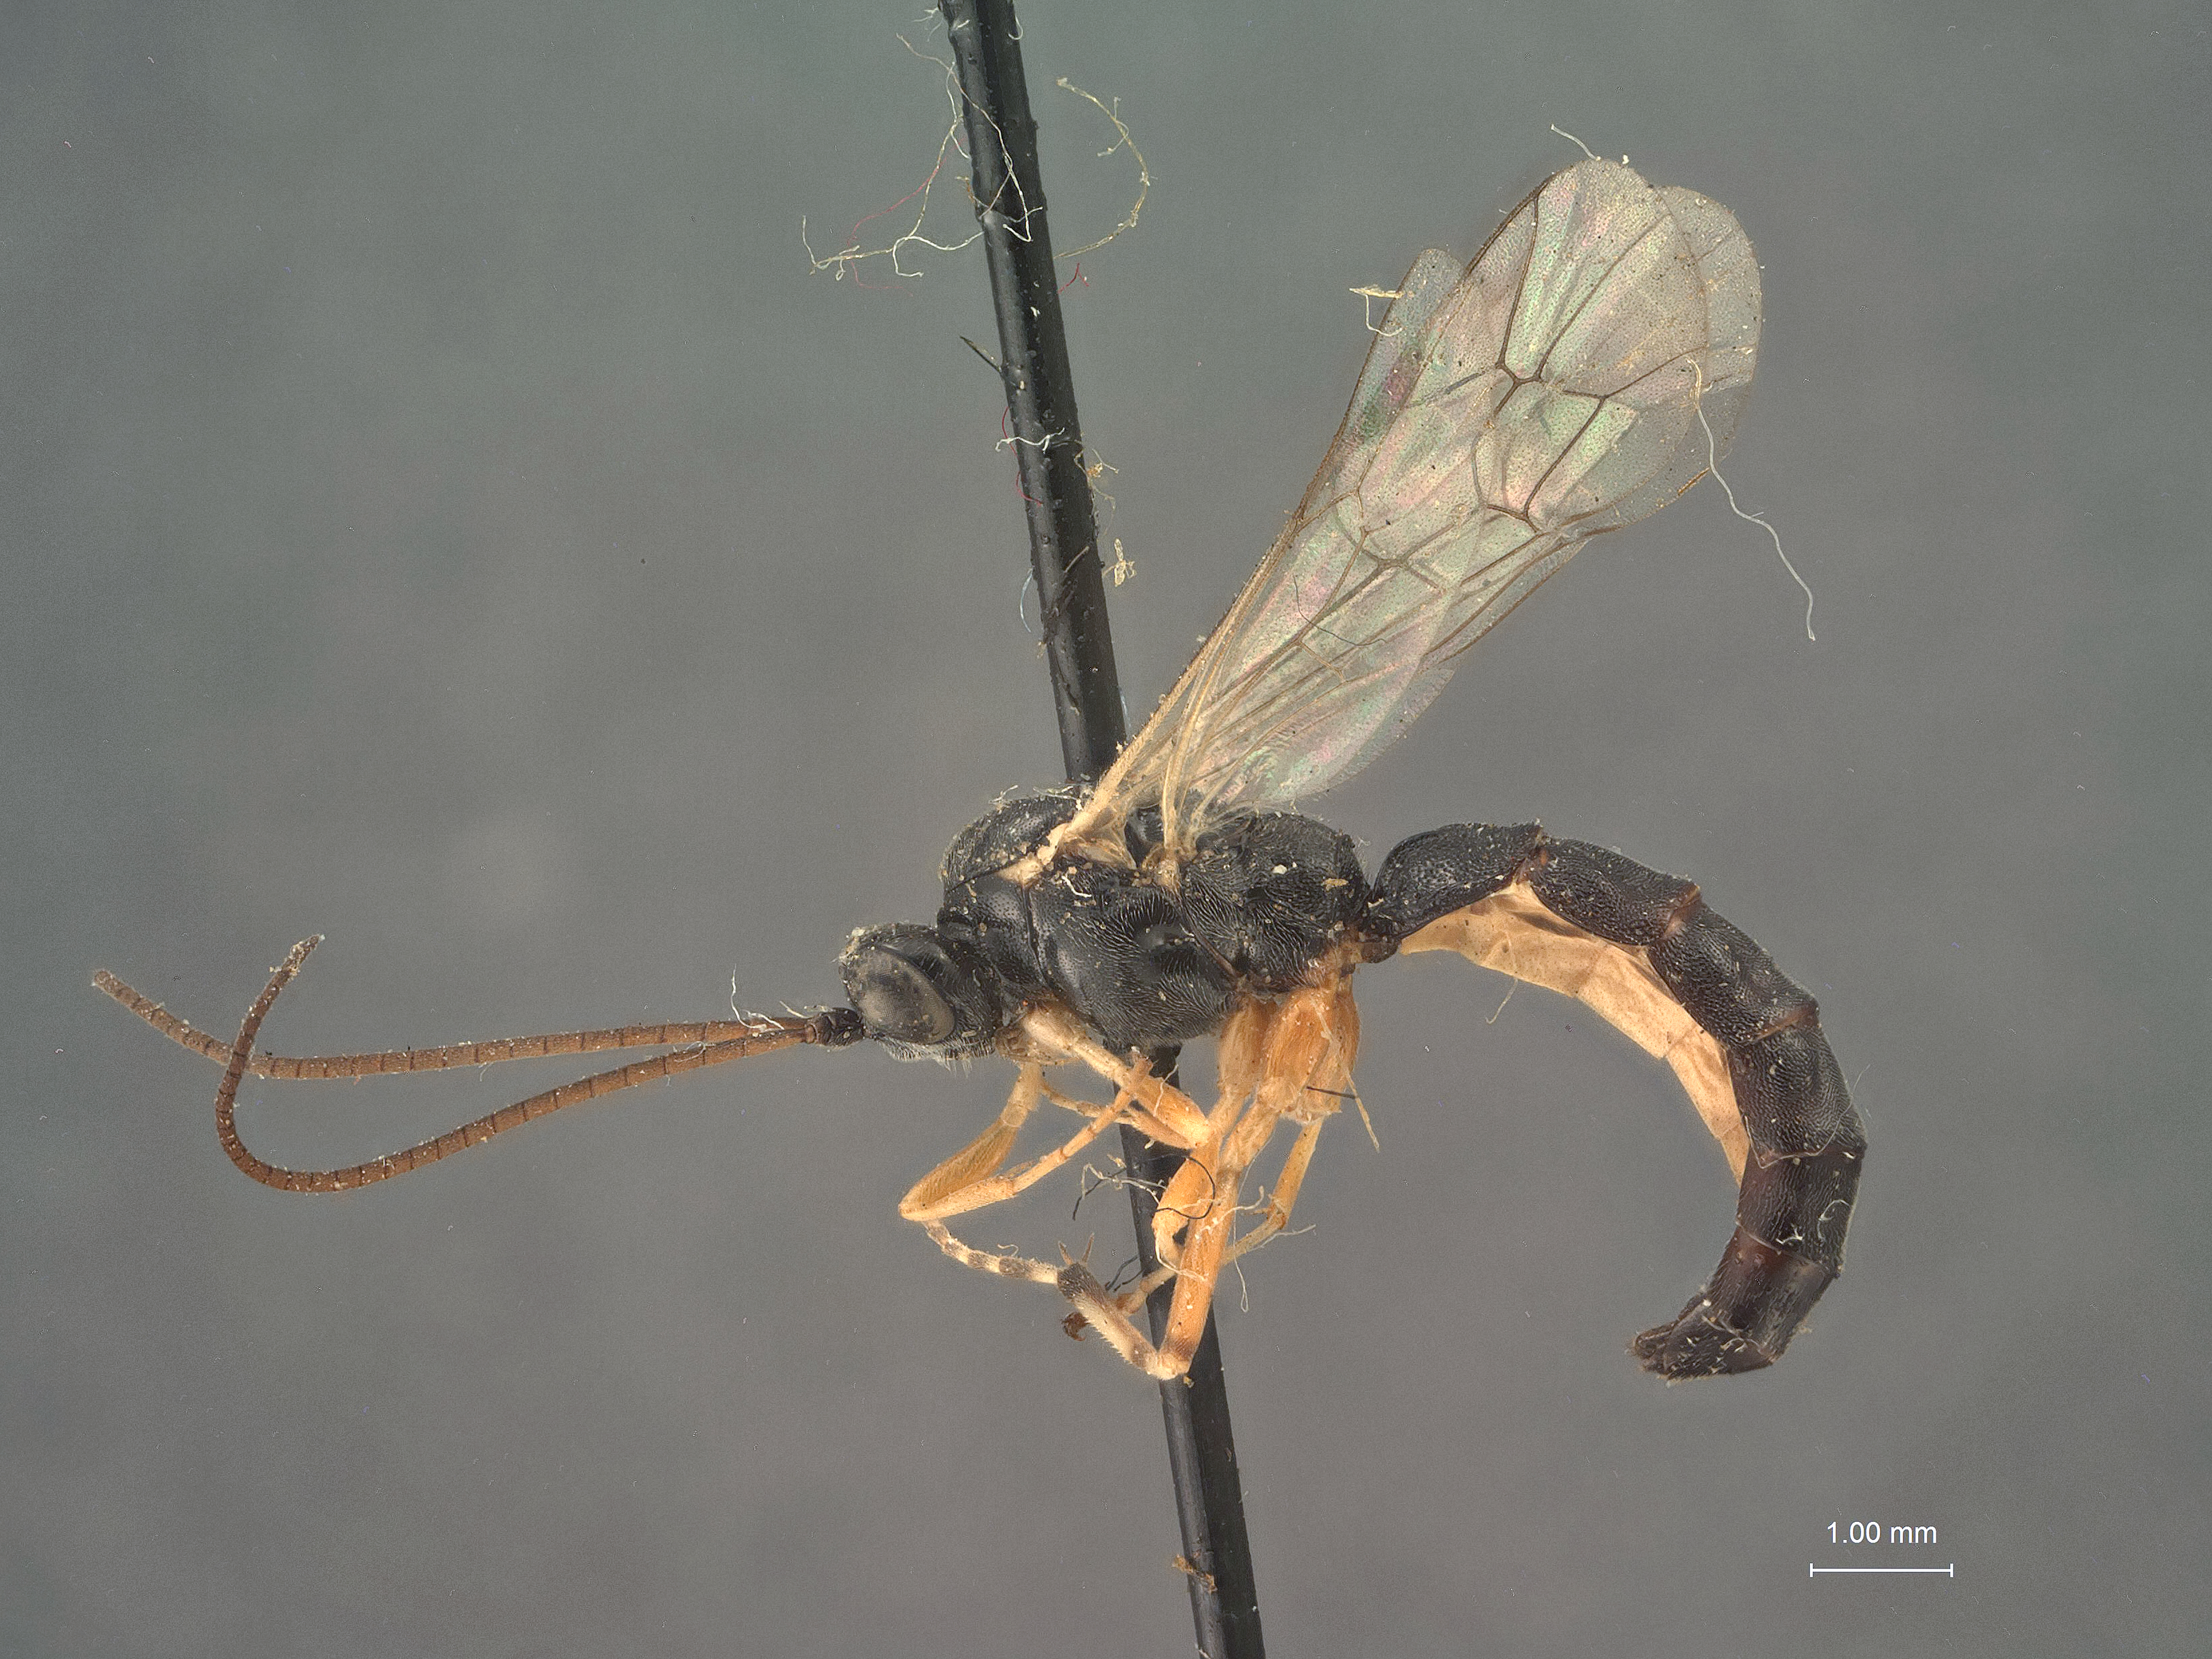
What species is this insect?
Glypta arcuata
